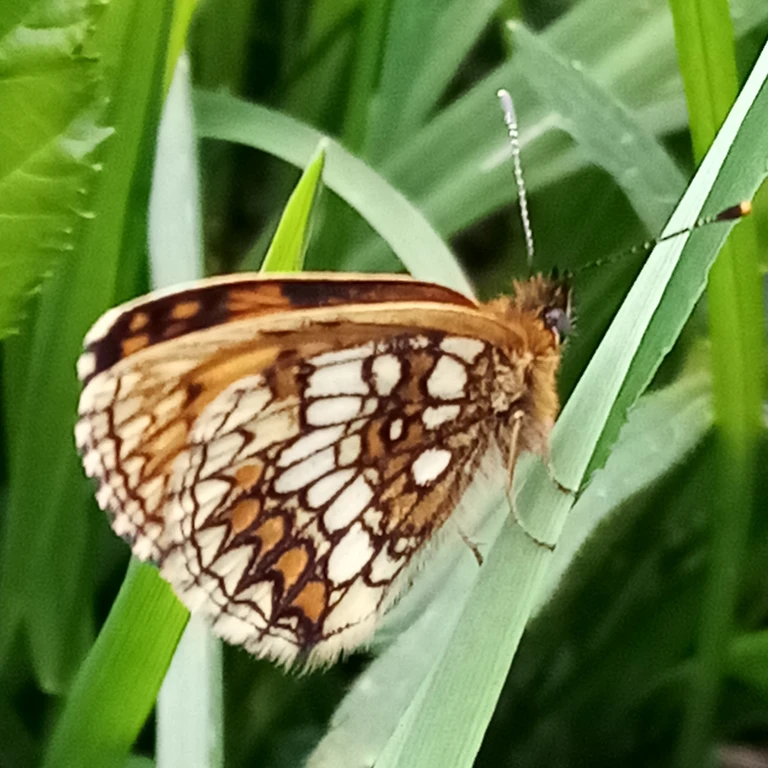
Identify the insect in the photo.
Melitaea athalia
